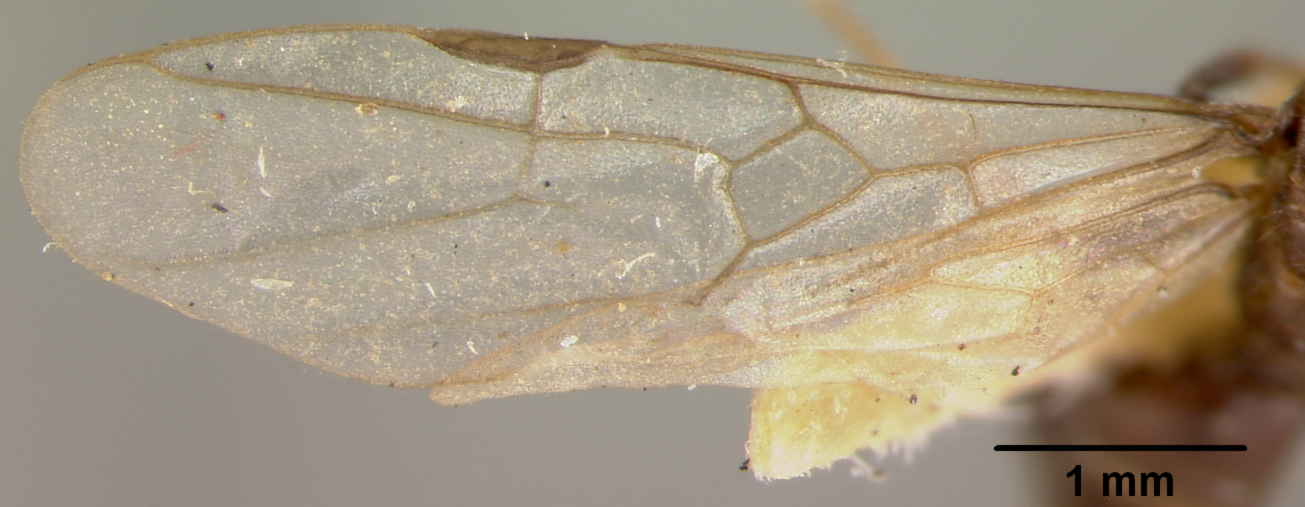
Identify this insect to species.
Iridomyrmex longicapitatus
